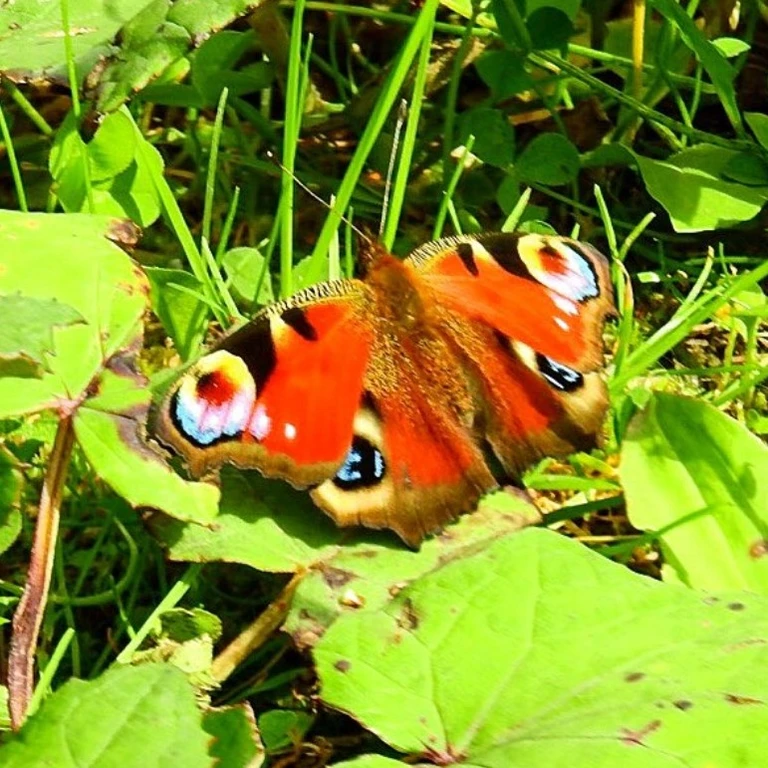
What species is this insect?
Aglais io
